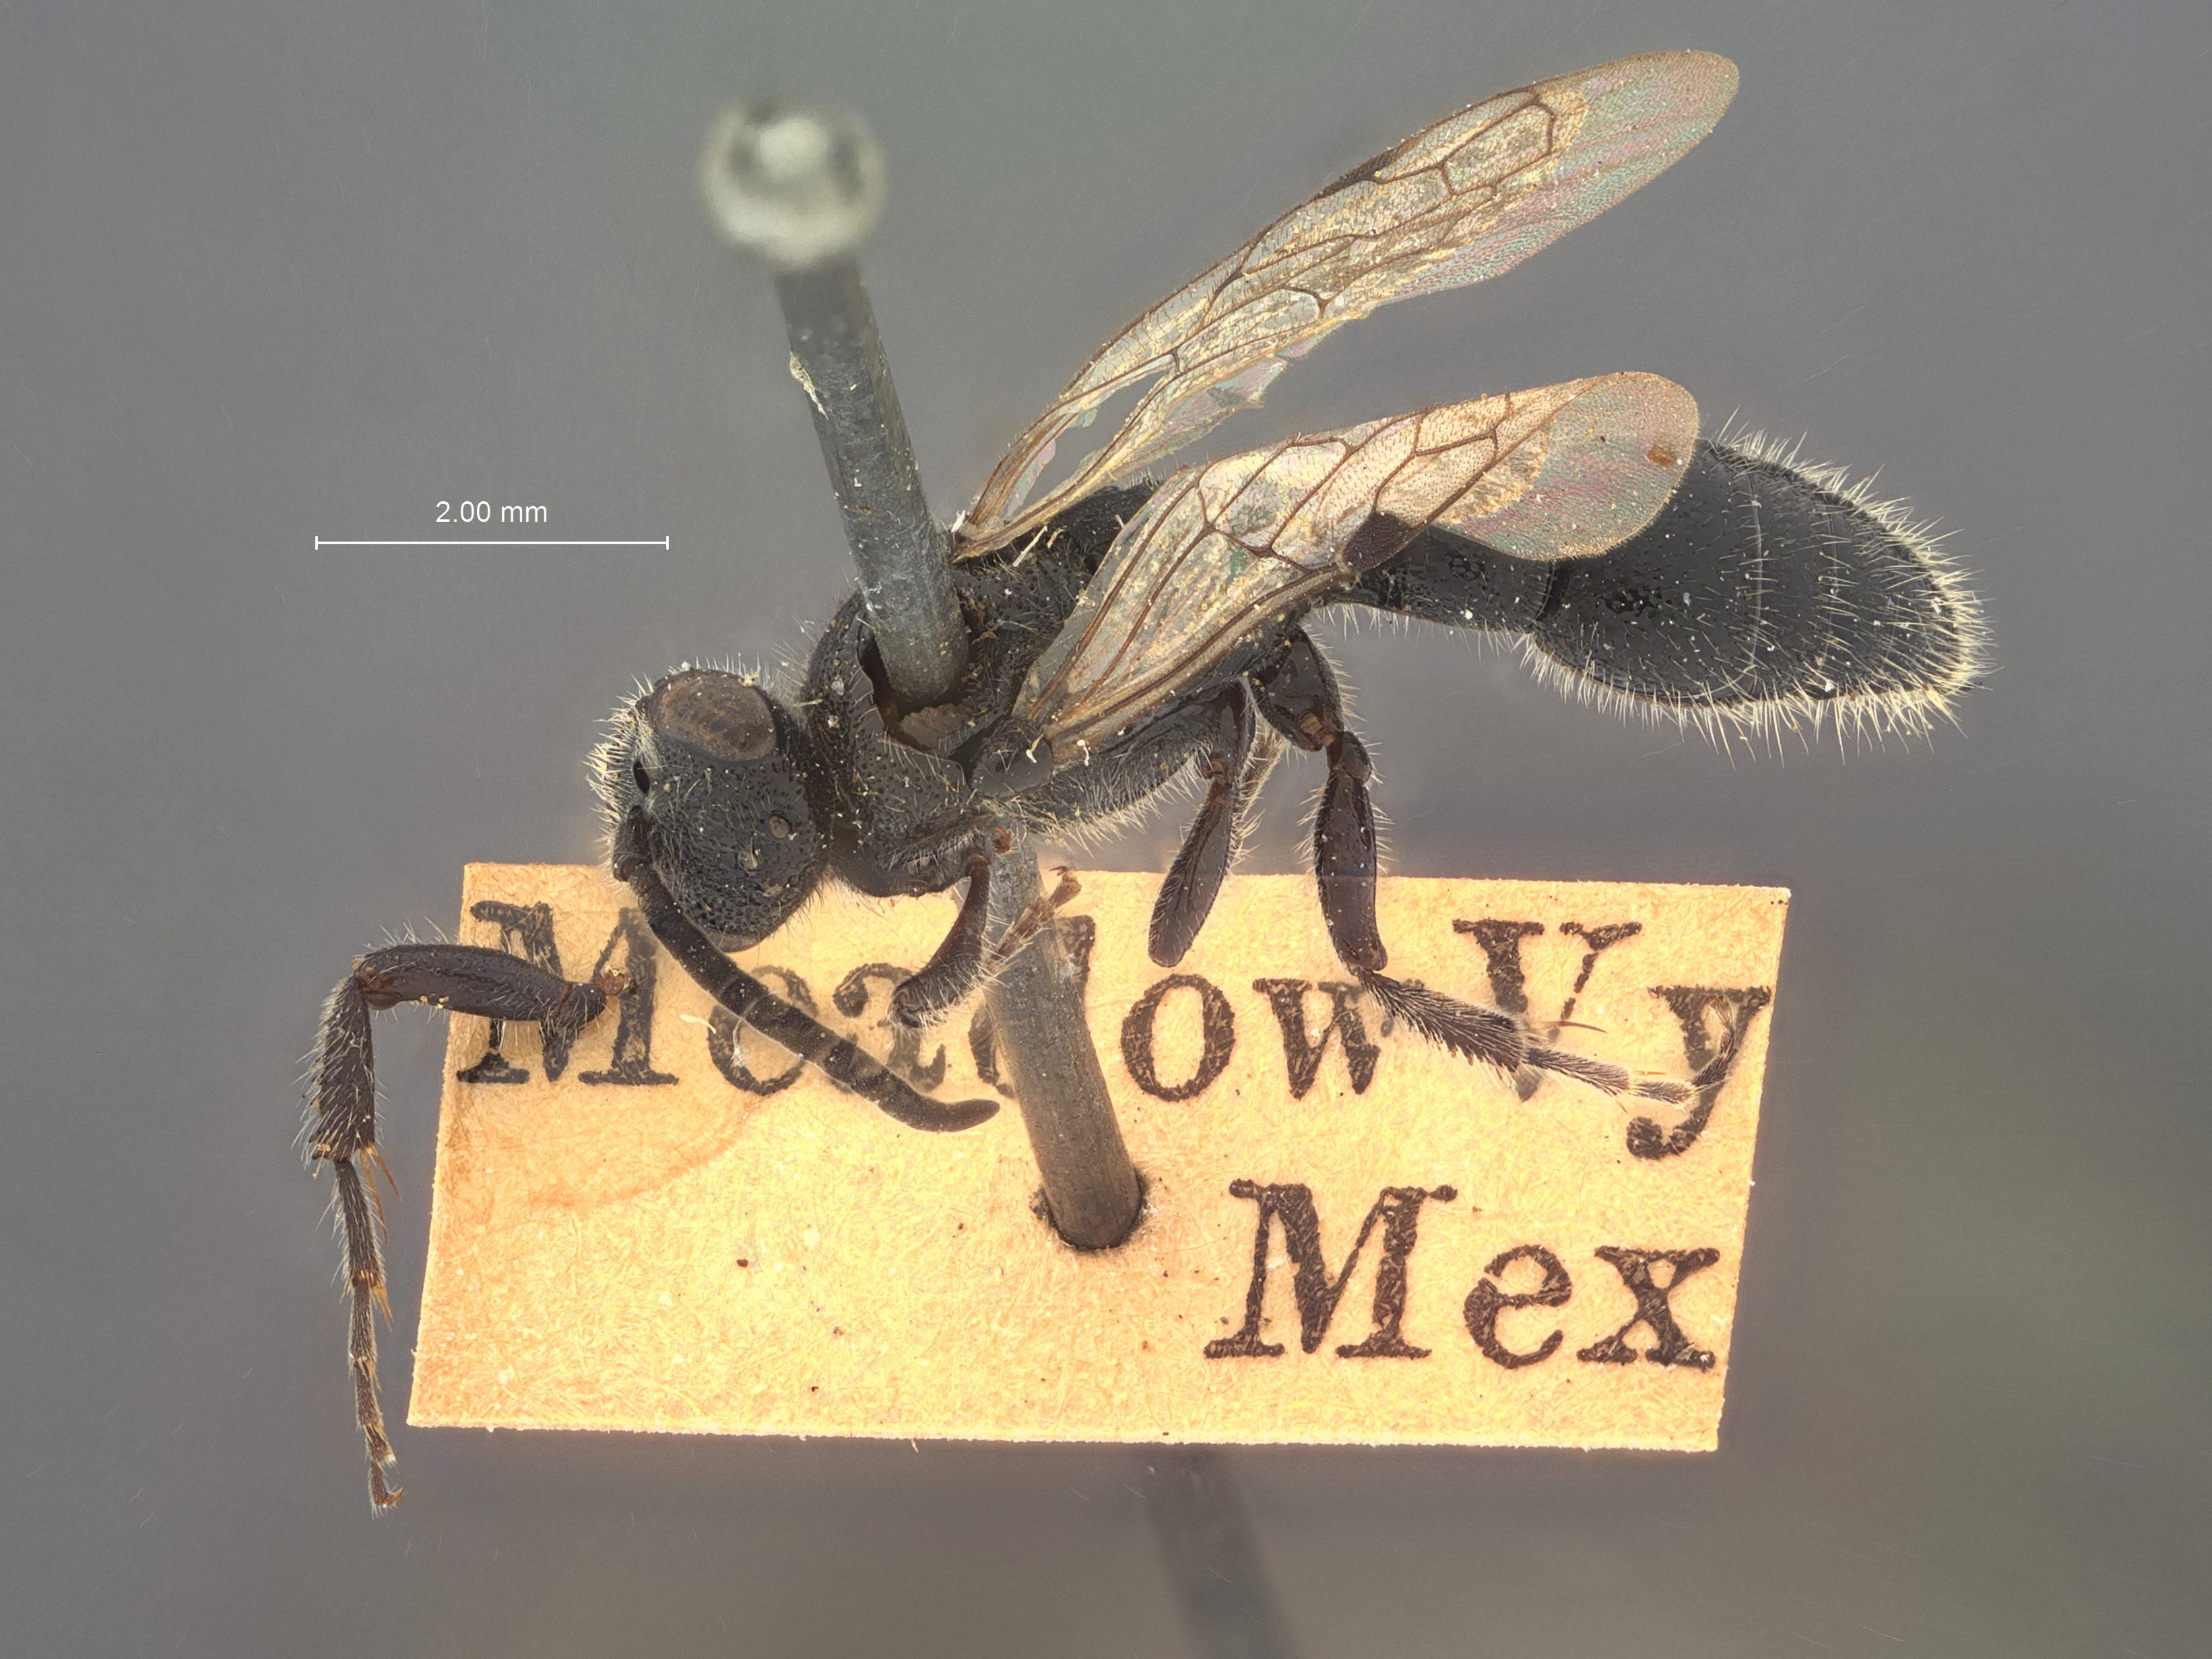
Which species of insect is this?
Tiphia townsendi
